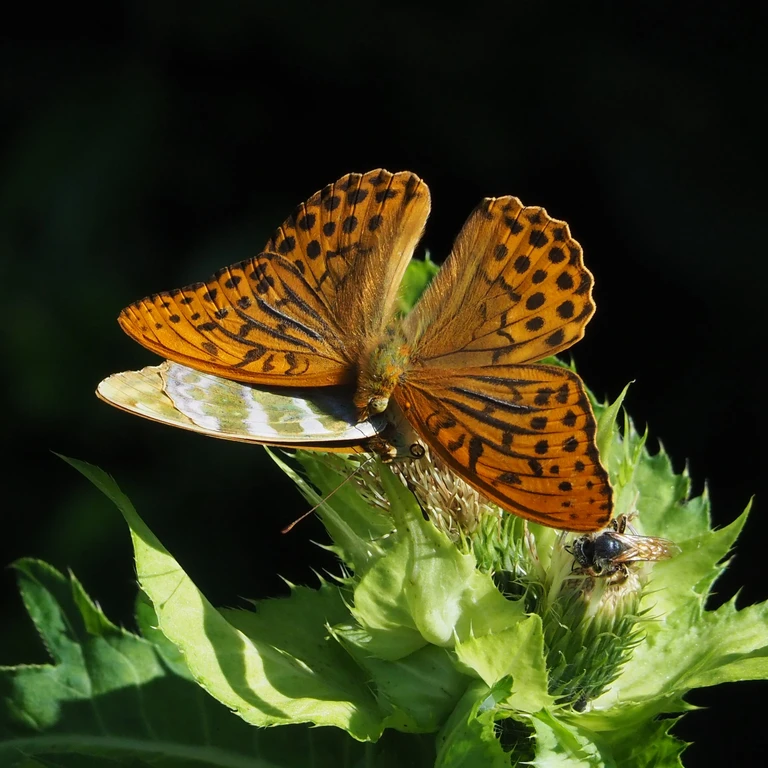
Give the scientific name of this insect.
Argynnis paphia
